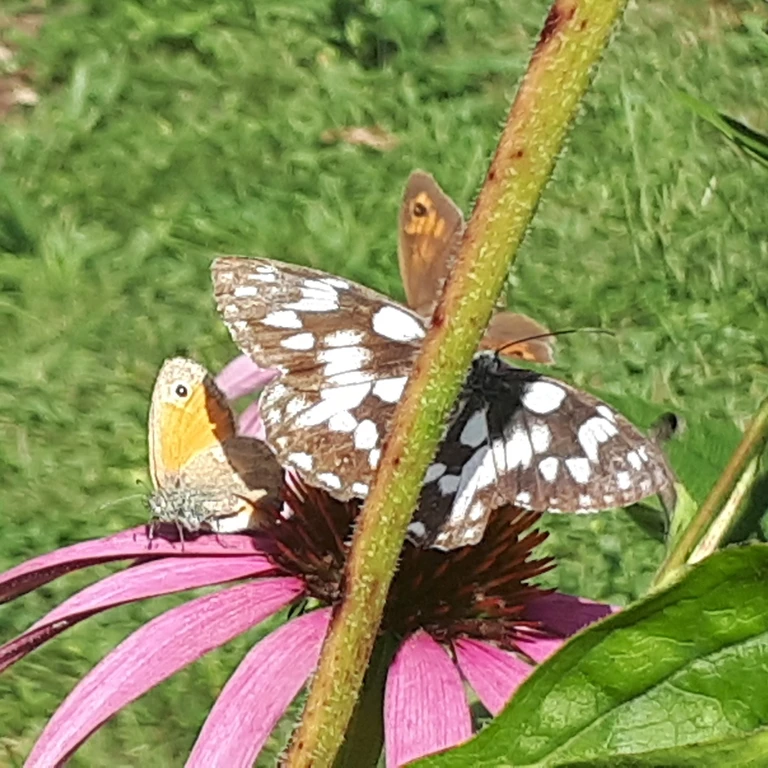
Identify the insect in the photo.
Melanargia galathea
